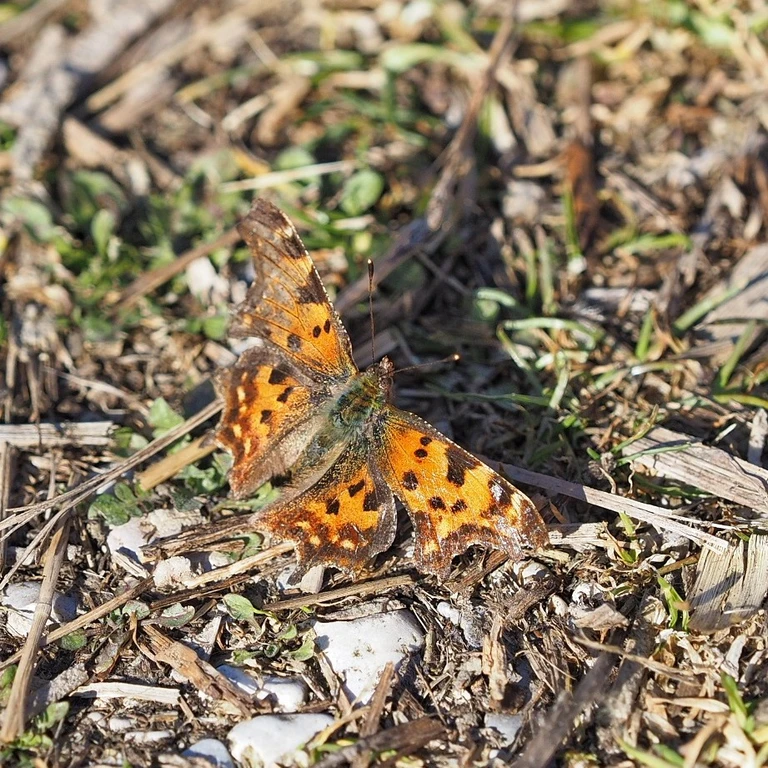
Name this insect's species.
Polygonia c-album
